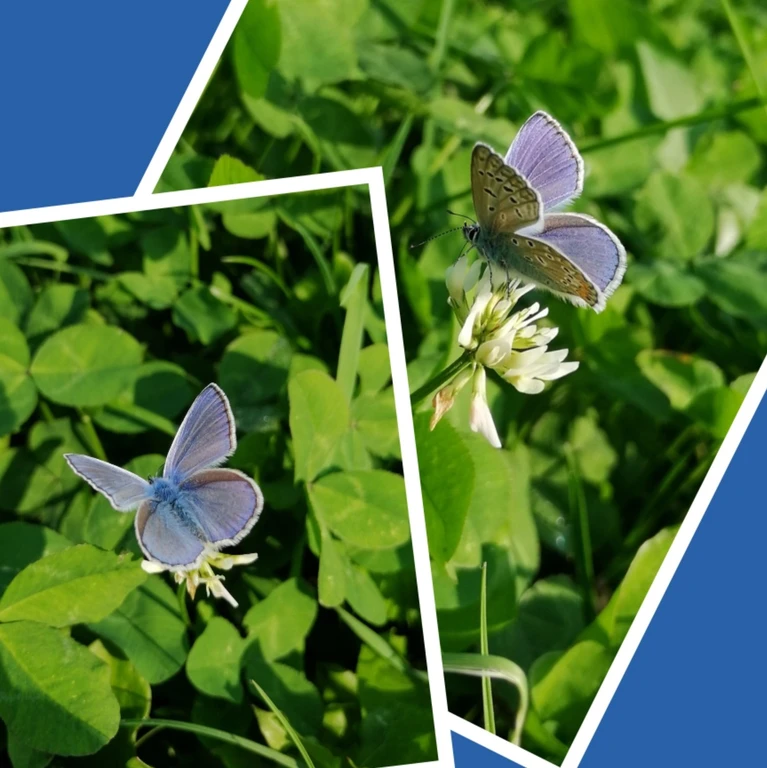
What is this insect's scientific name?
Polyommatus icarus
